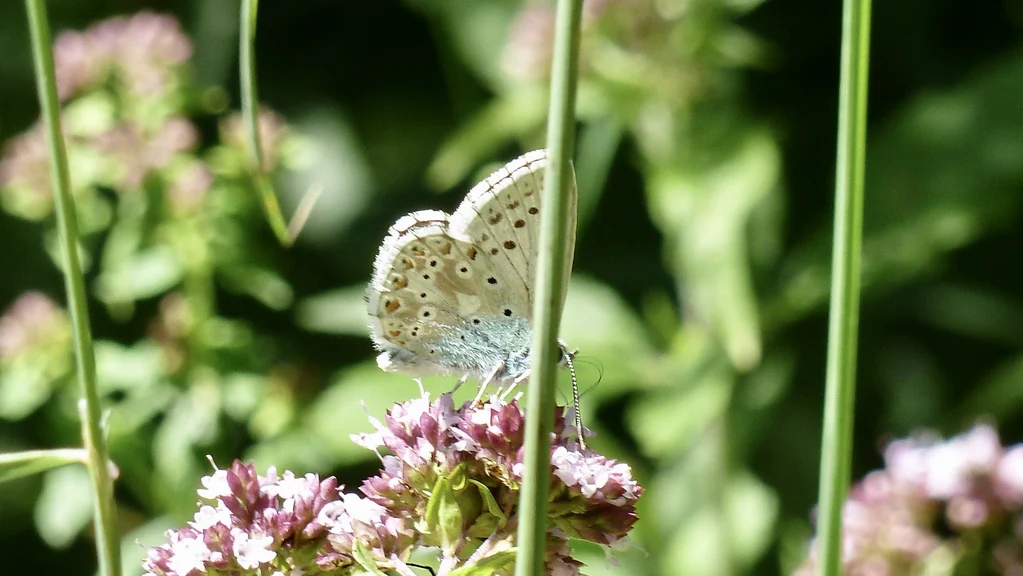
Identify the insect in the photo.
Lysandra coridon
